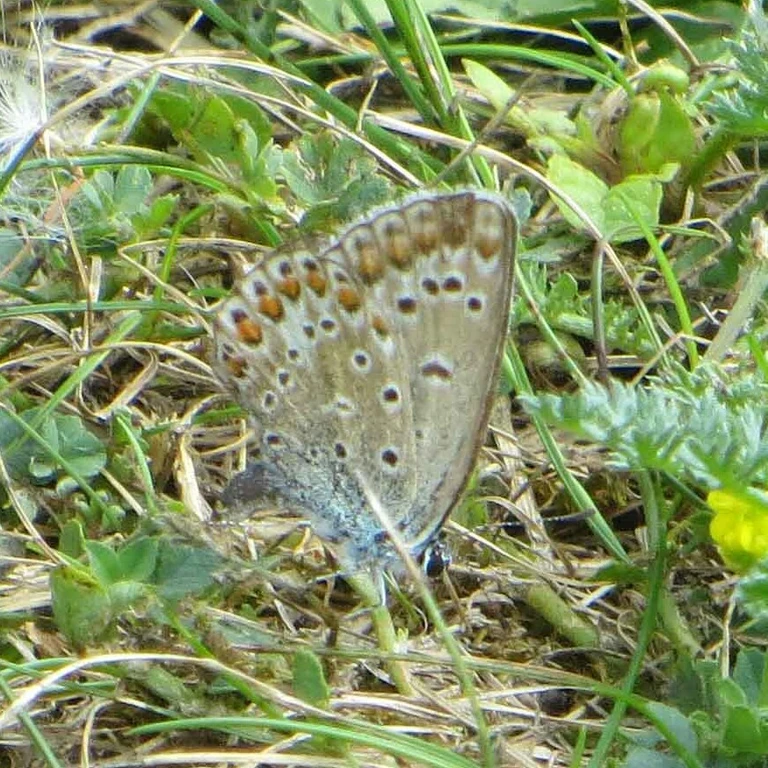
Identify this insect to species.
Polyommatus icarus
